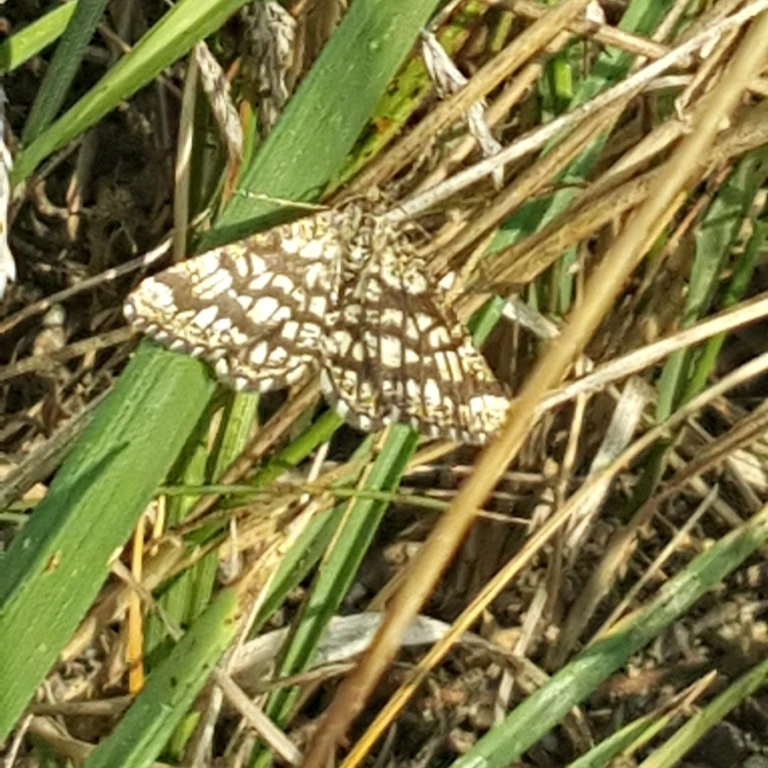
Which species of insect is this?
Chiasmia clathrata
